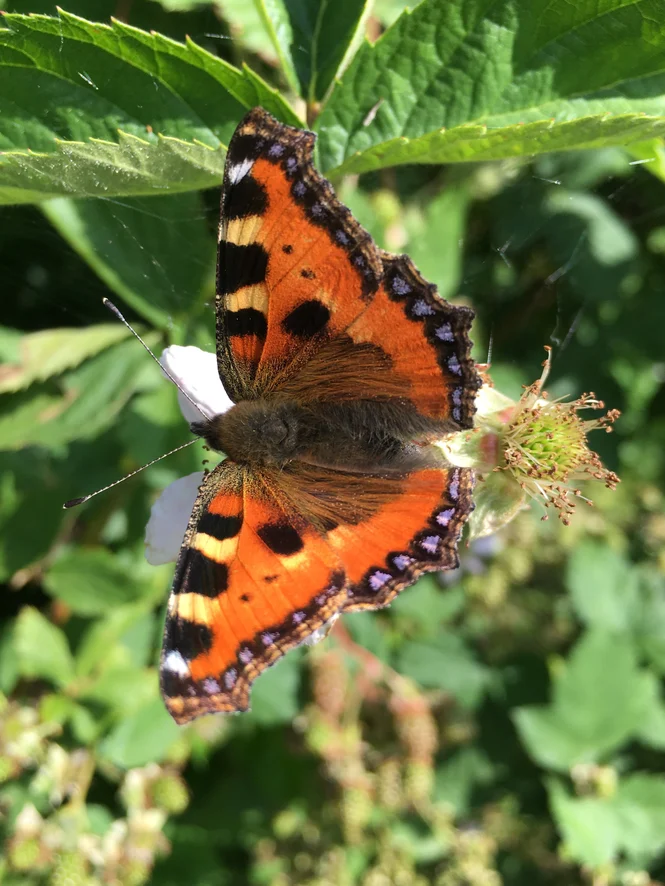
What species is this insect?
Aglais urticae
